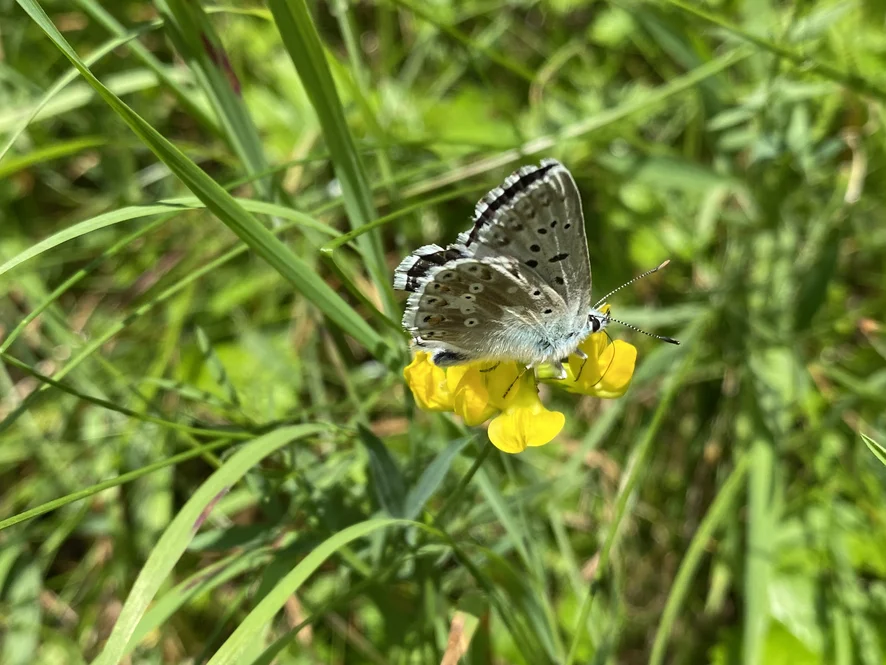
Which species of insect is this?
Lysandra coridon
